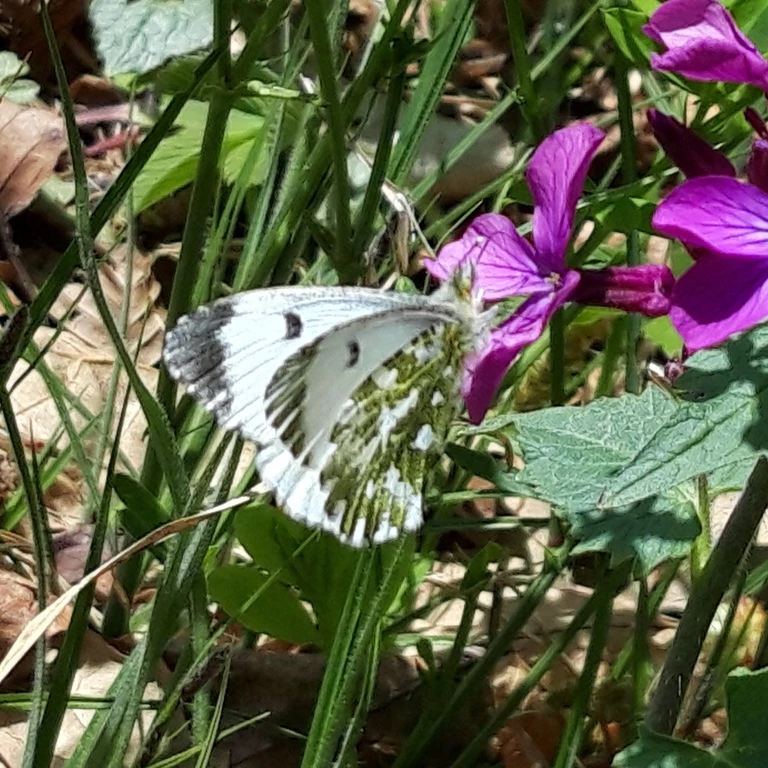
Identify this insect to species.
Anthocharis cardamines
